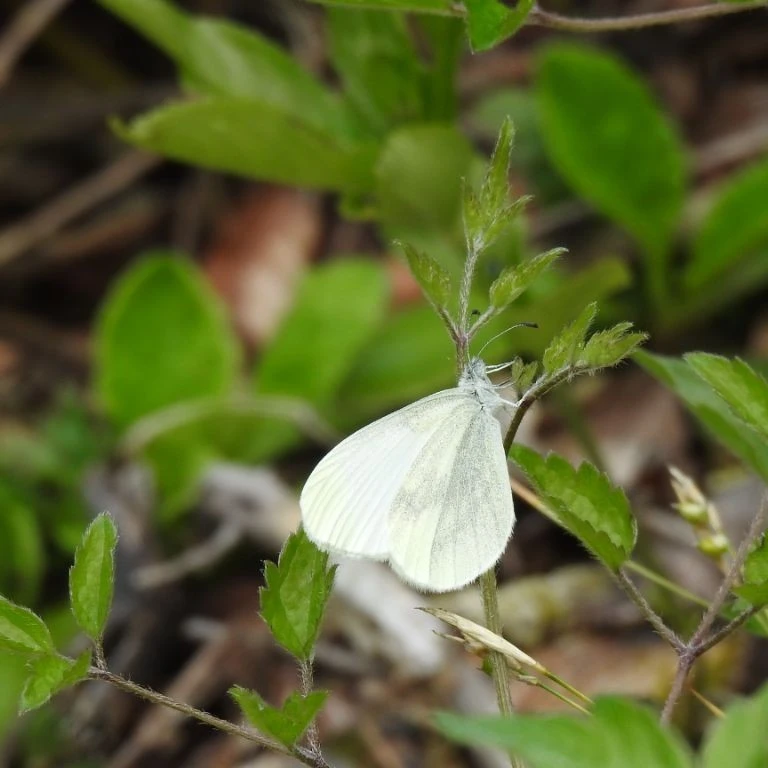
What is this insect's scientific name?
Leptidea sinapis/juvernica
